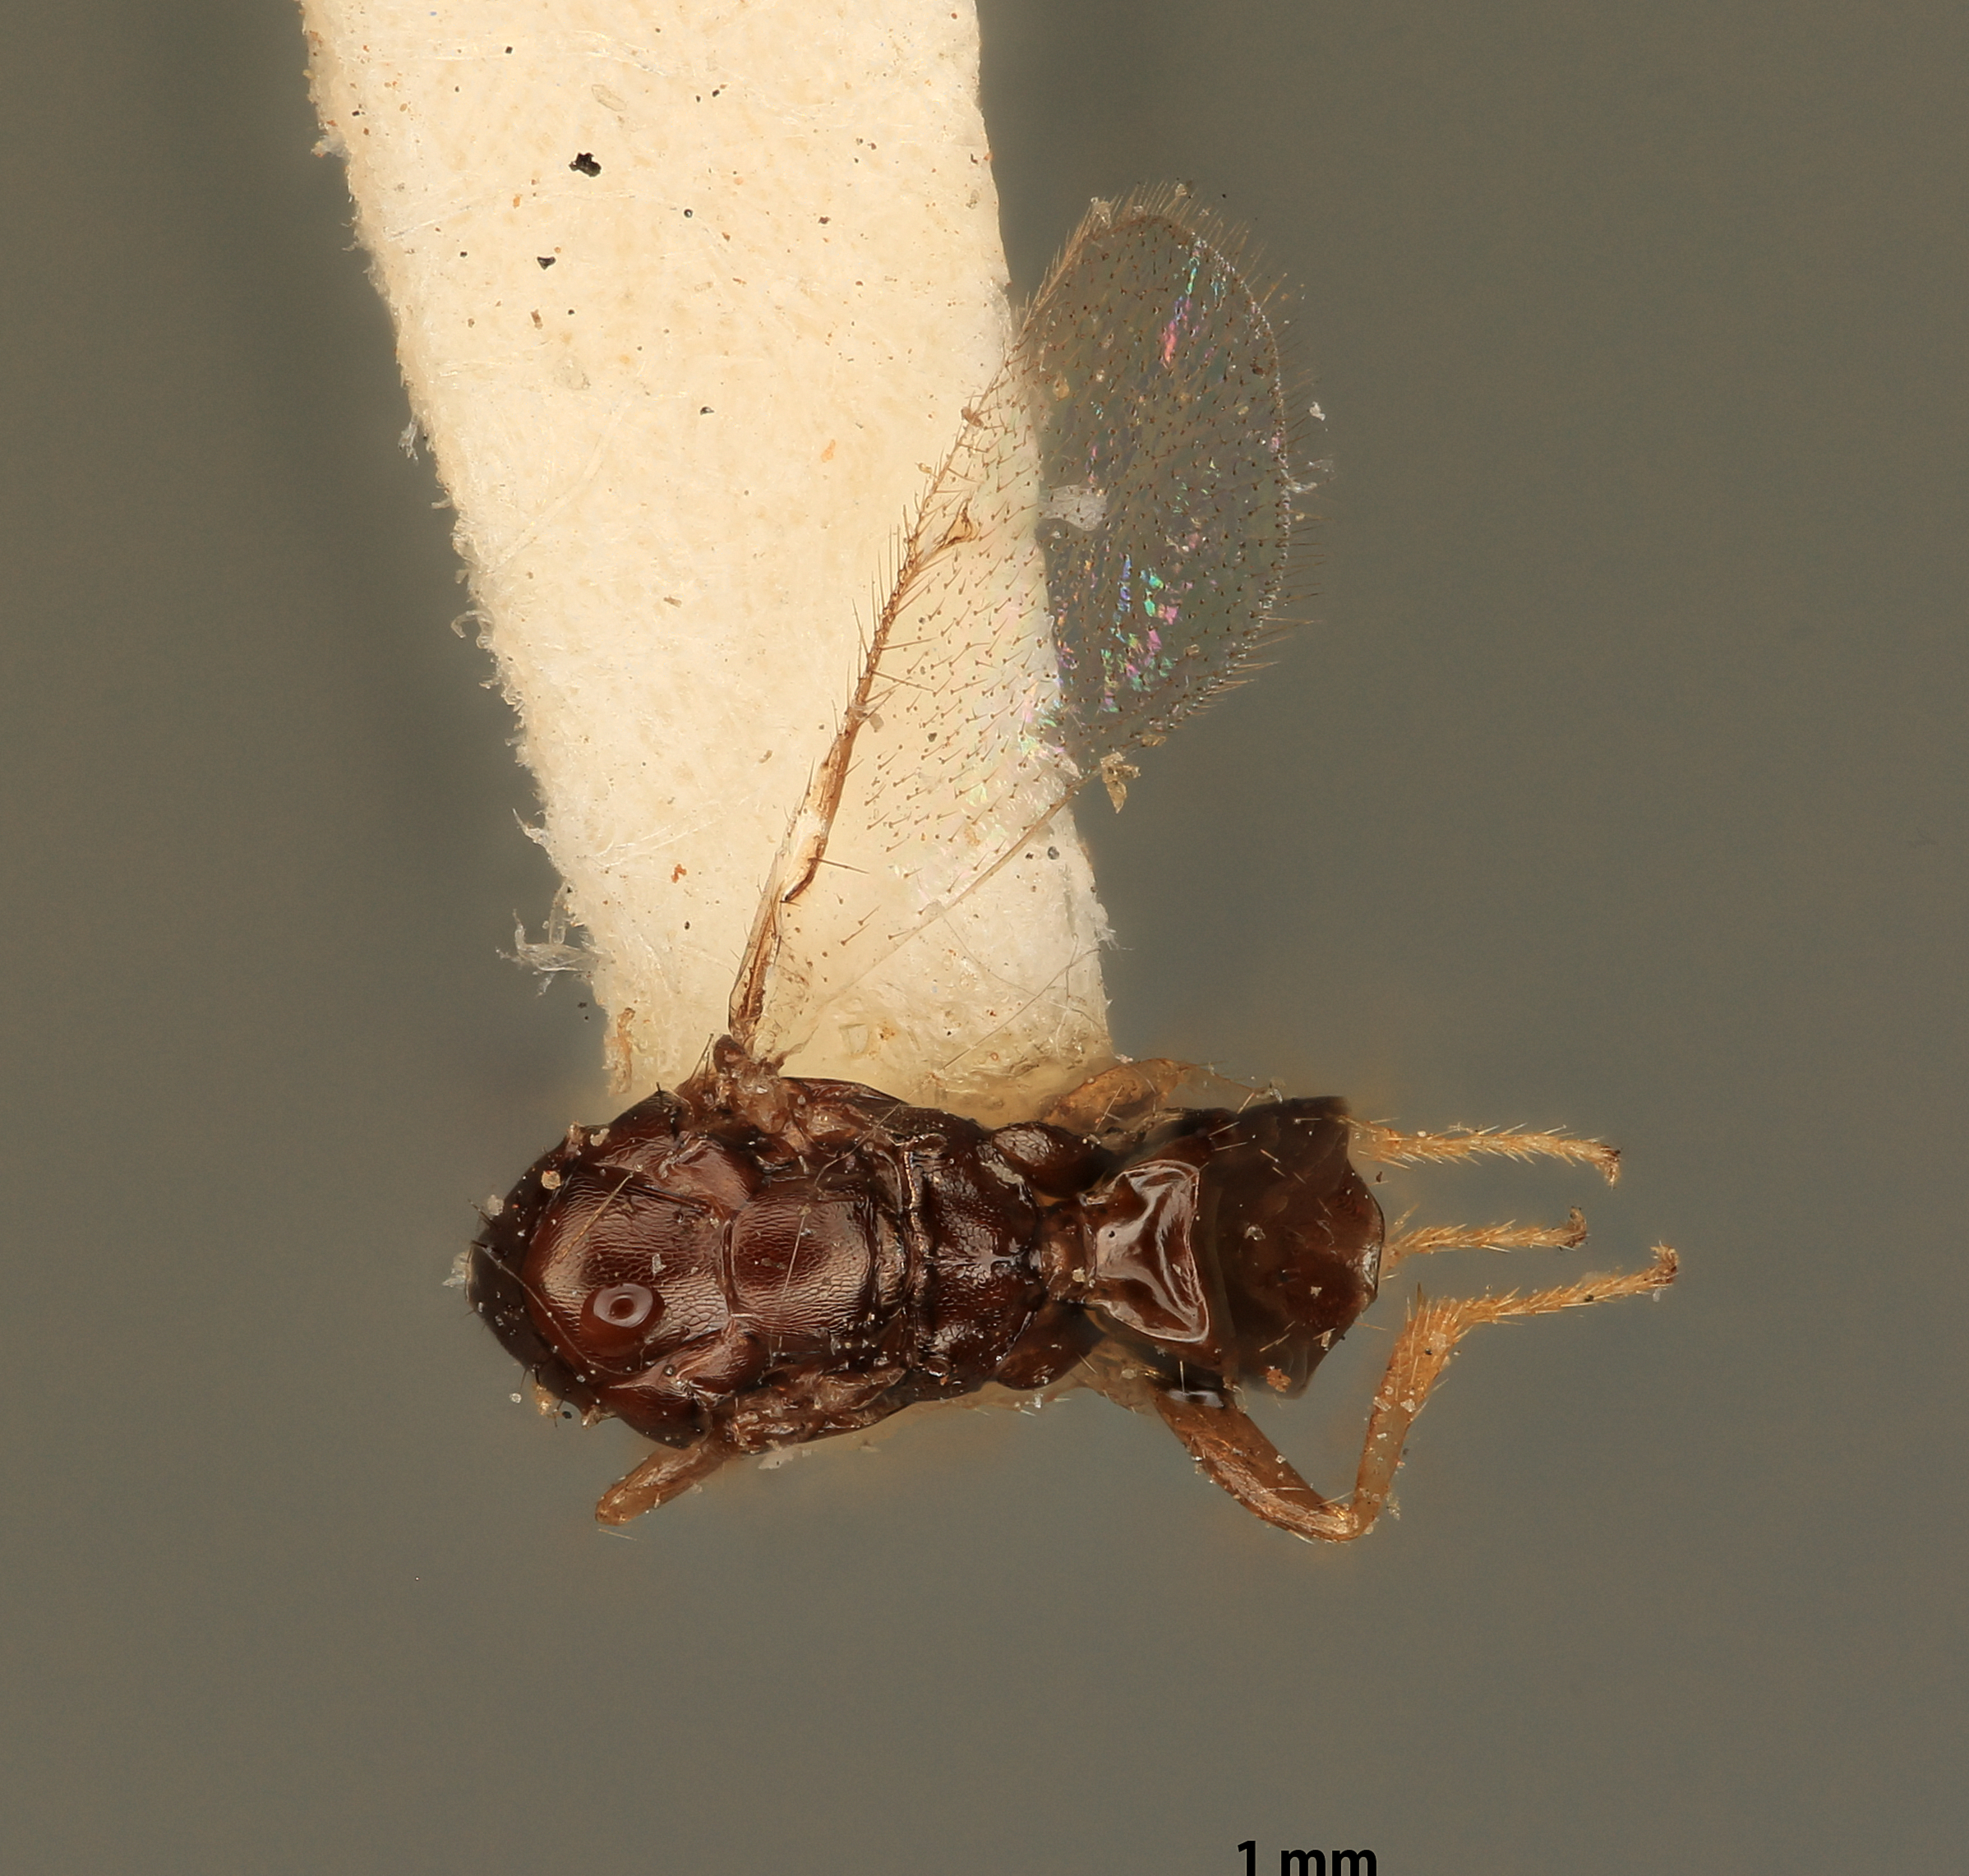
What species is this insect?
Aceratoneuromyia australia
